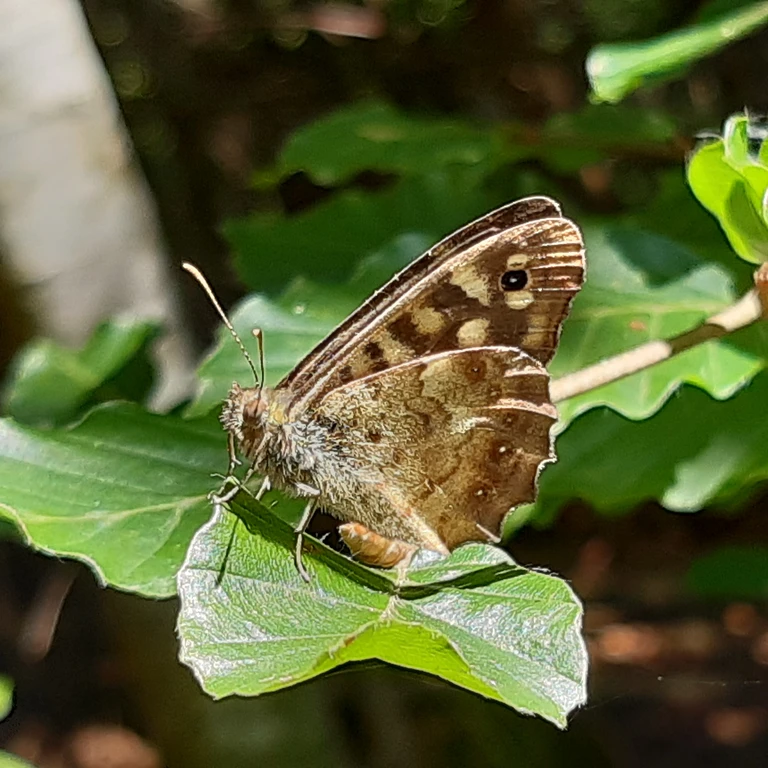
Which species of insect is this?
Pararge aegeria
